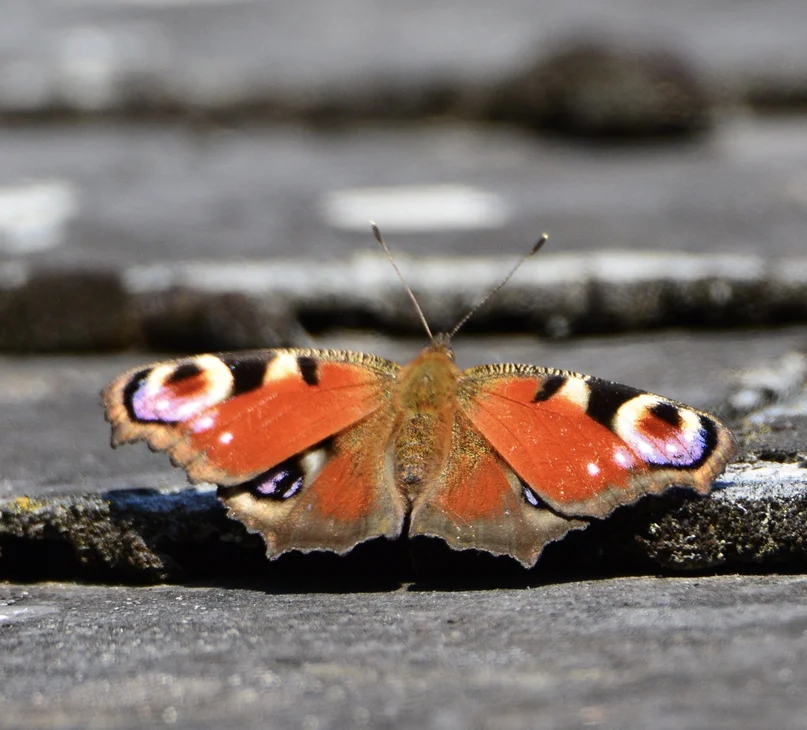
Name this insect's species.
Aglais io
